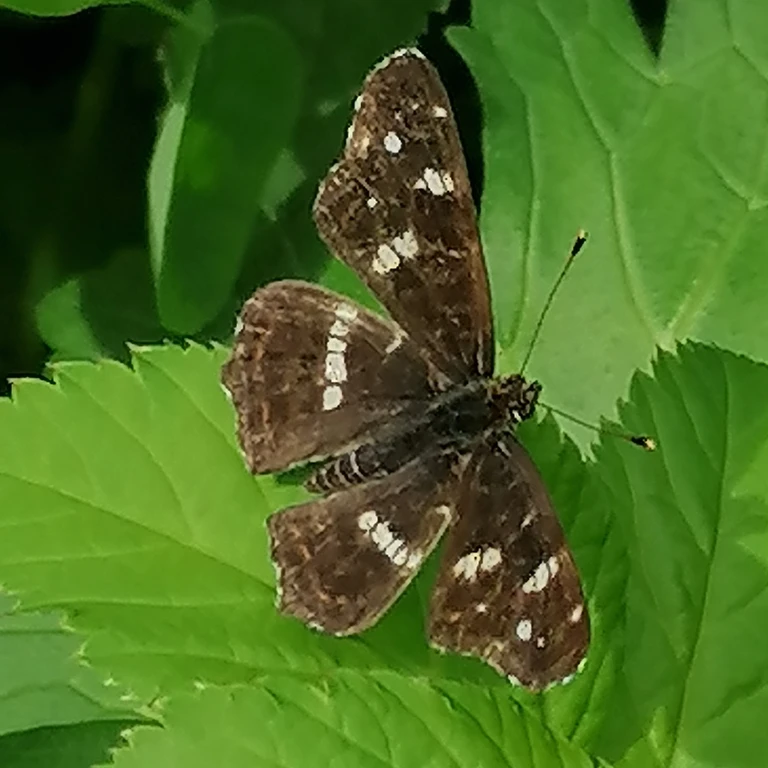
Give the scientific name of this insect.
Araschnia levana
